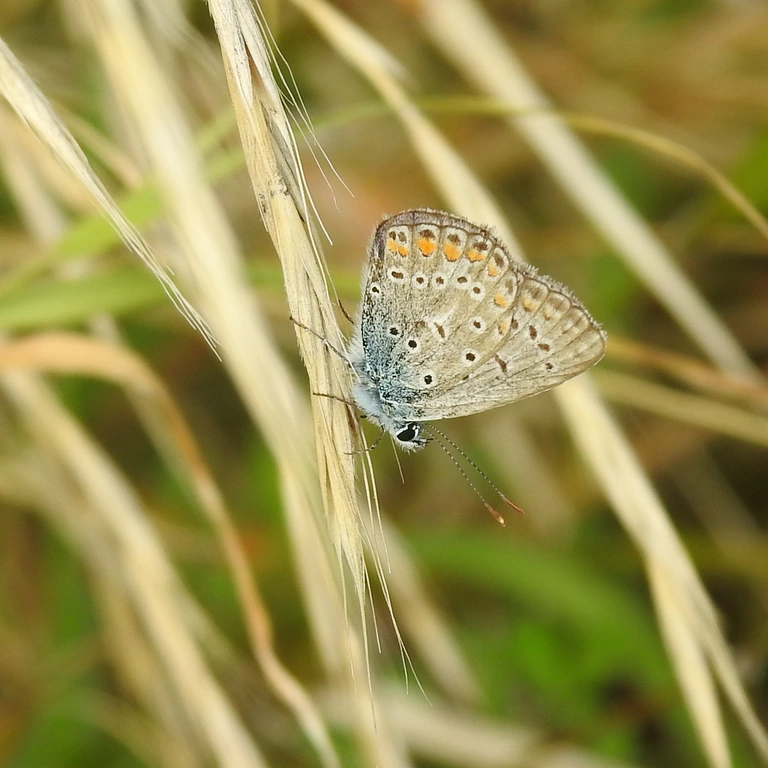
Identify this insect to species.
Polyommatus icarus
